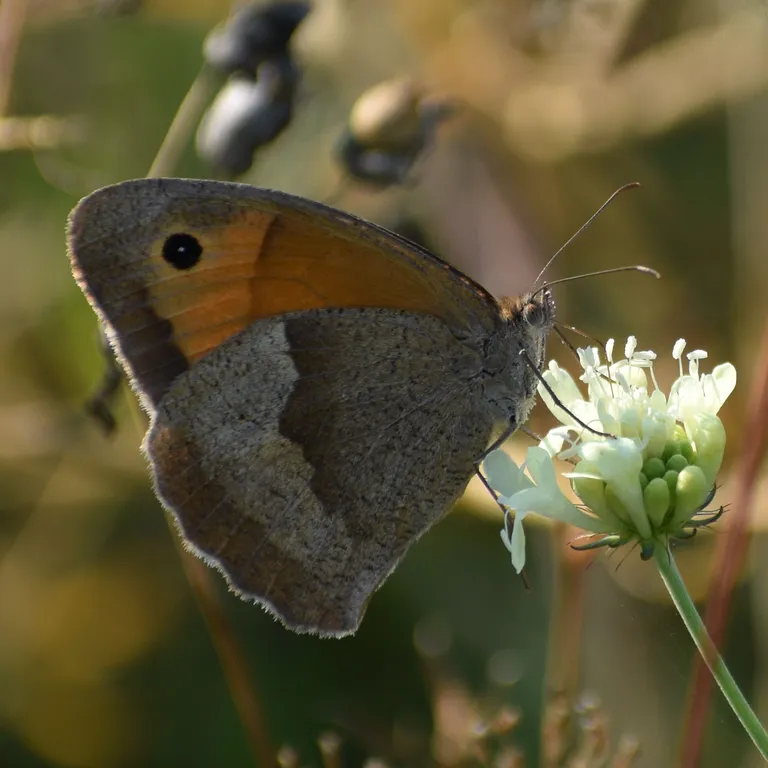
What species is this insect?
Maniola jurtina
